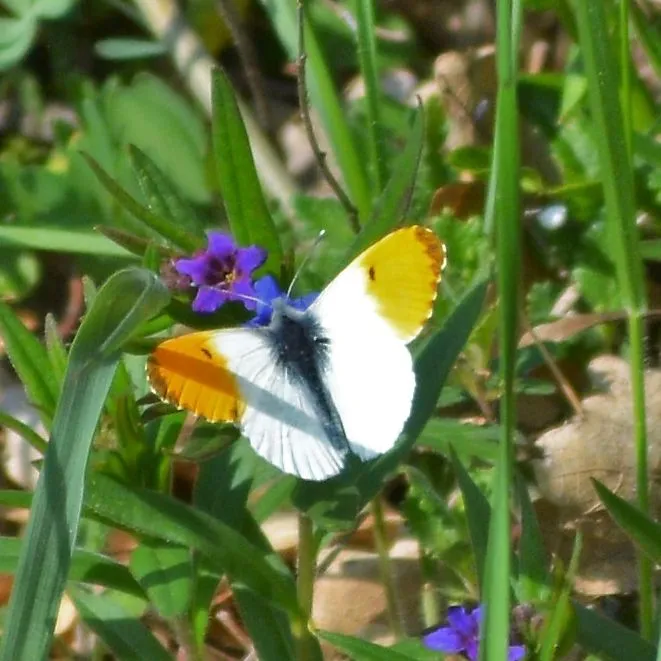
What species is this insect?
Anthocharis cardamines
